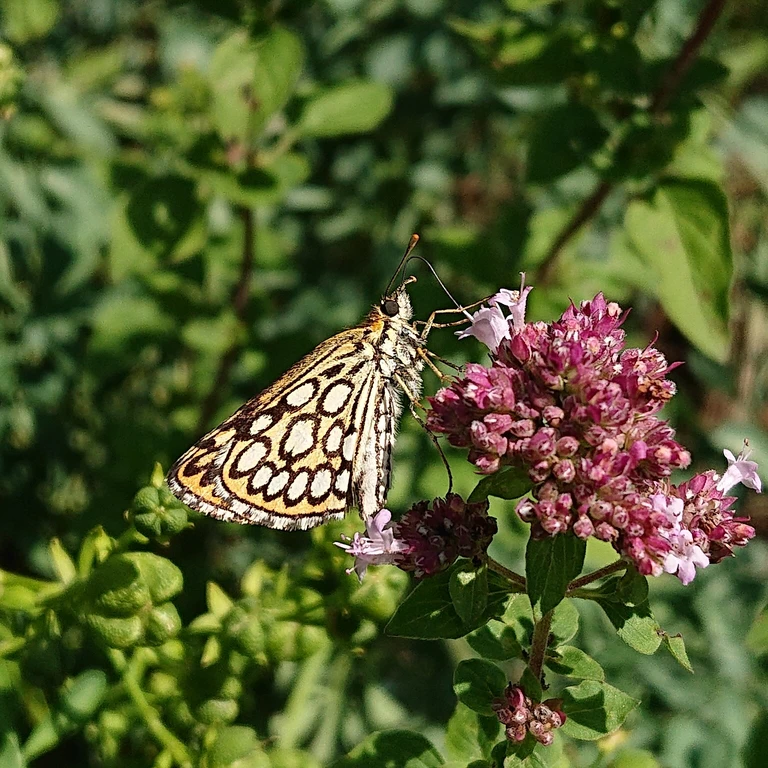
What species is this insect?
Heteropterus morpheus
